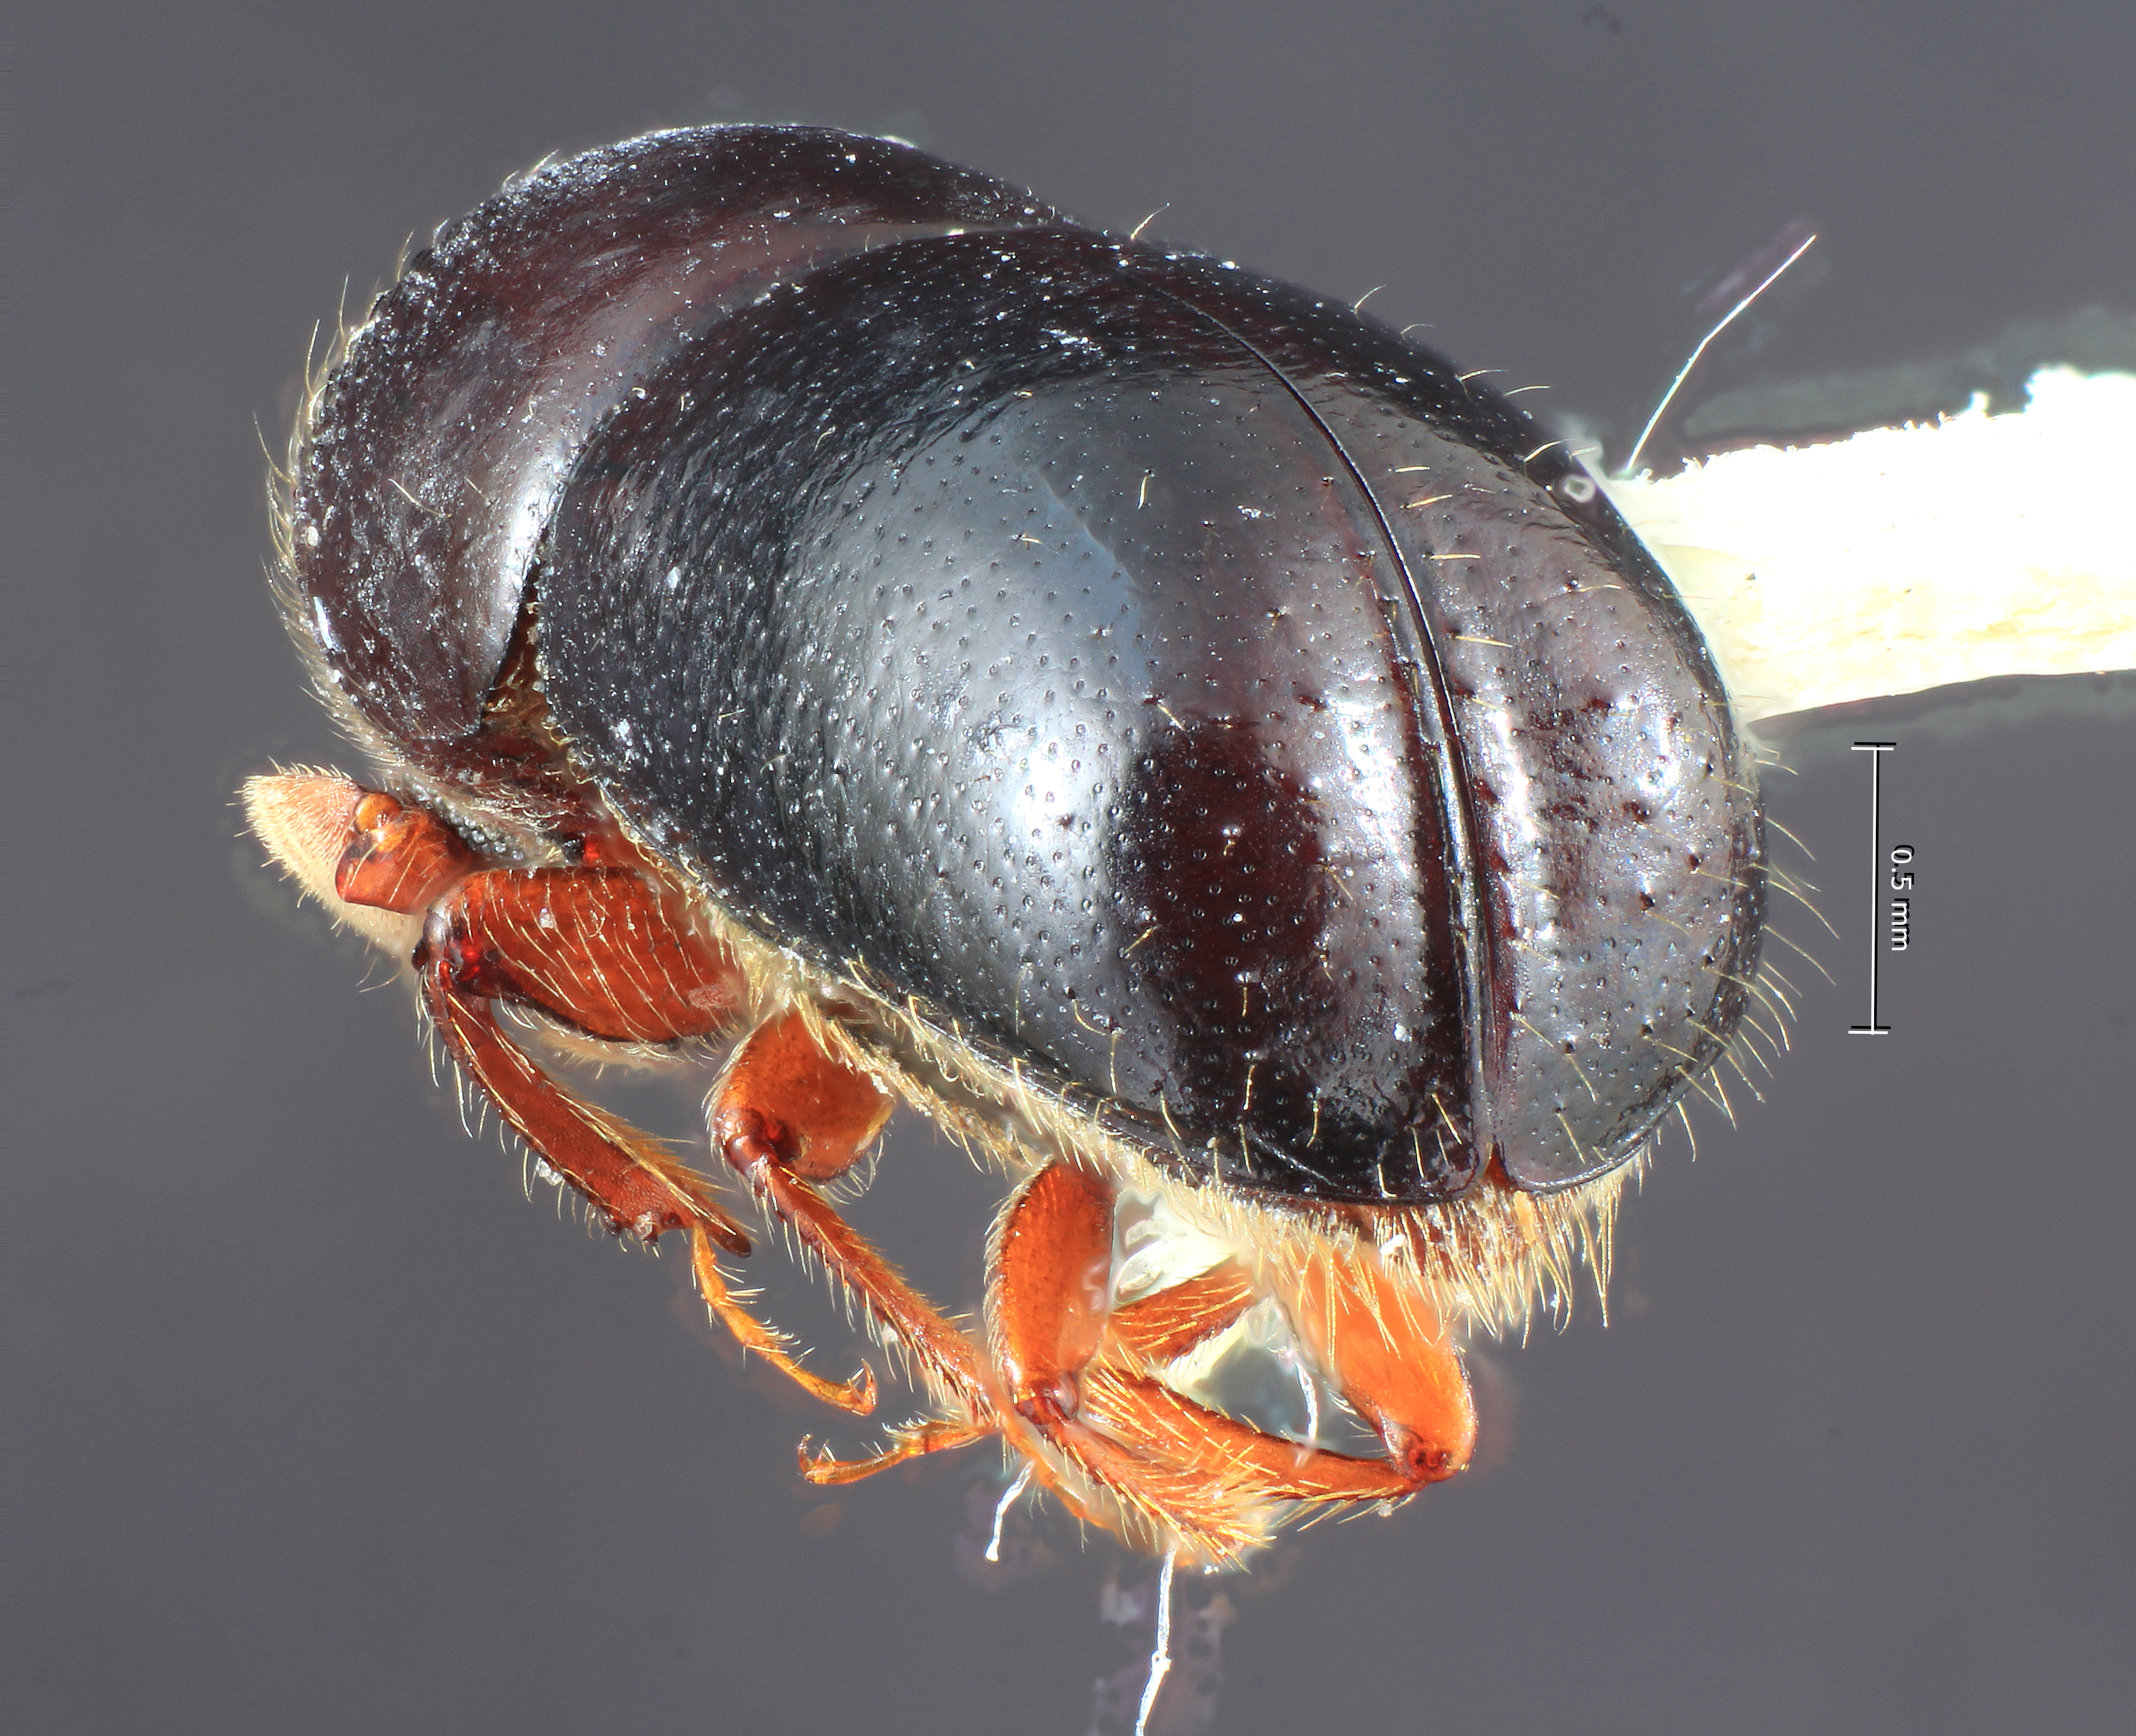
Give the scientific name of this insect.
Corthylus concavus
